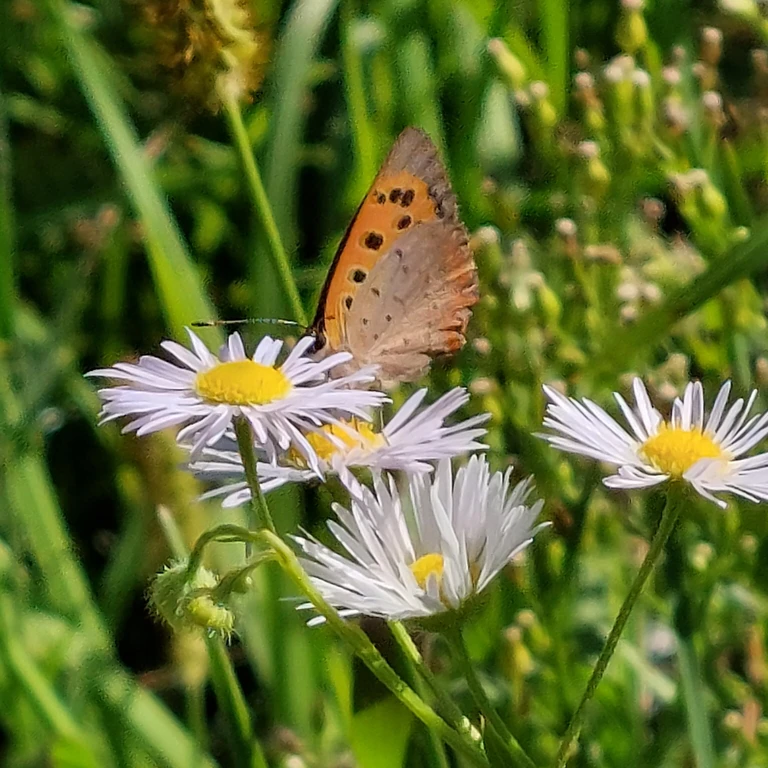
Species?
Lycaena phlaeas
